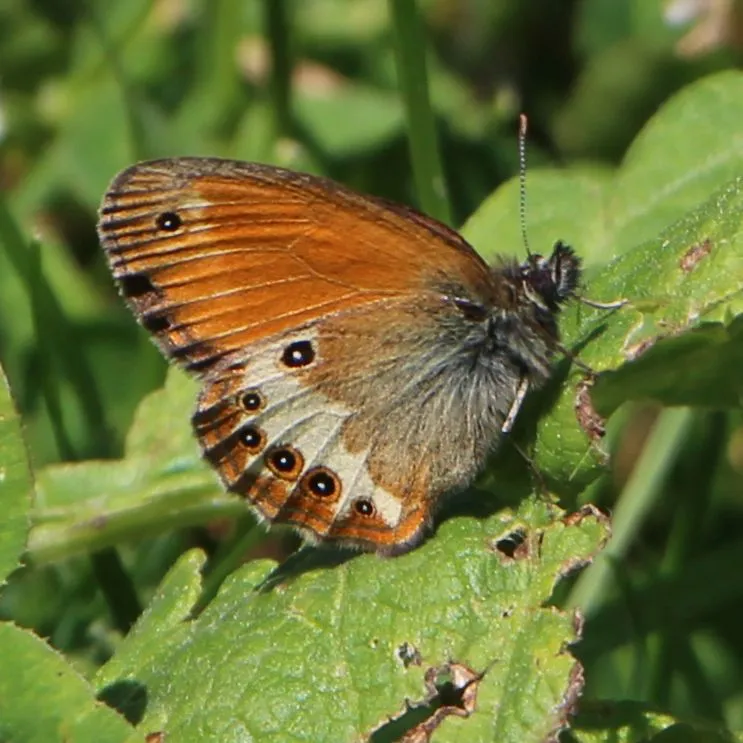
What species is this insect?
Coenonympha arcania
